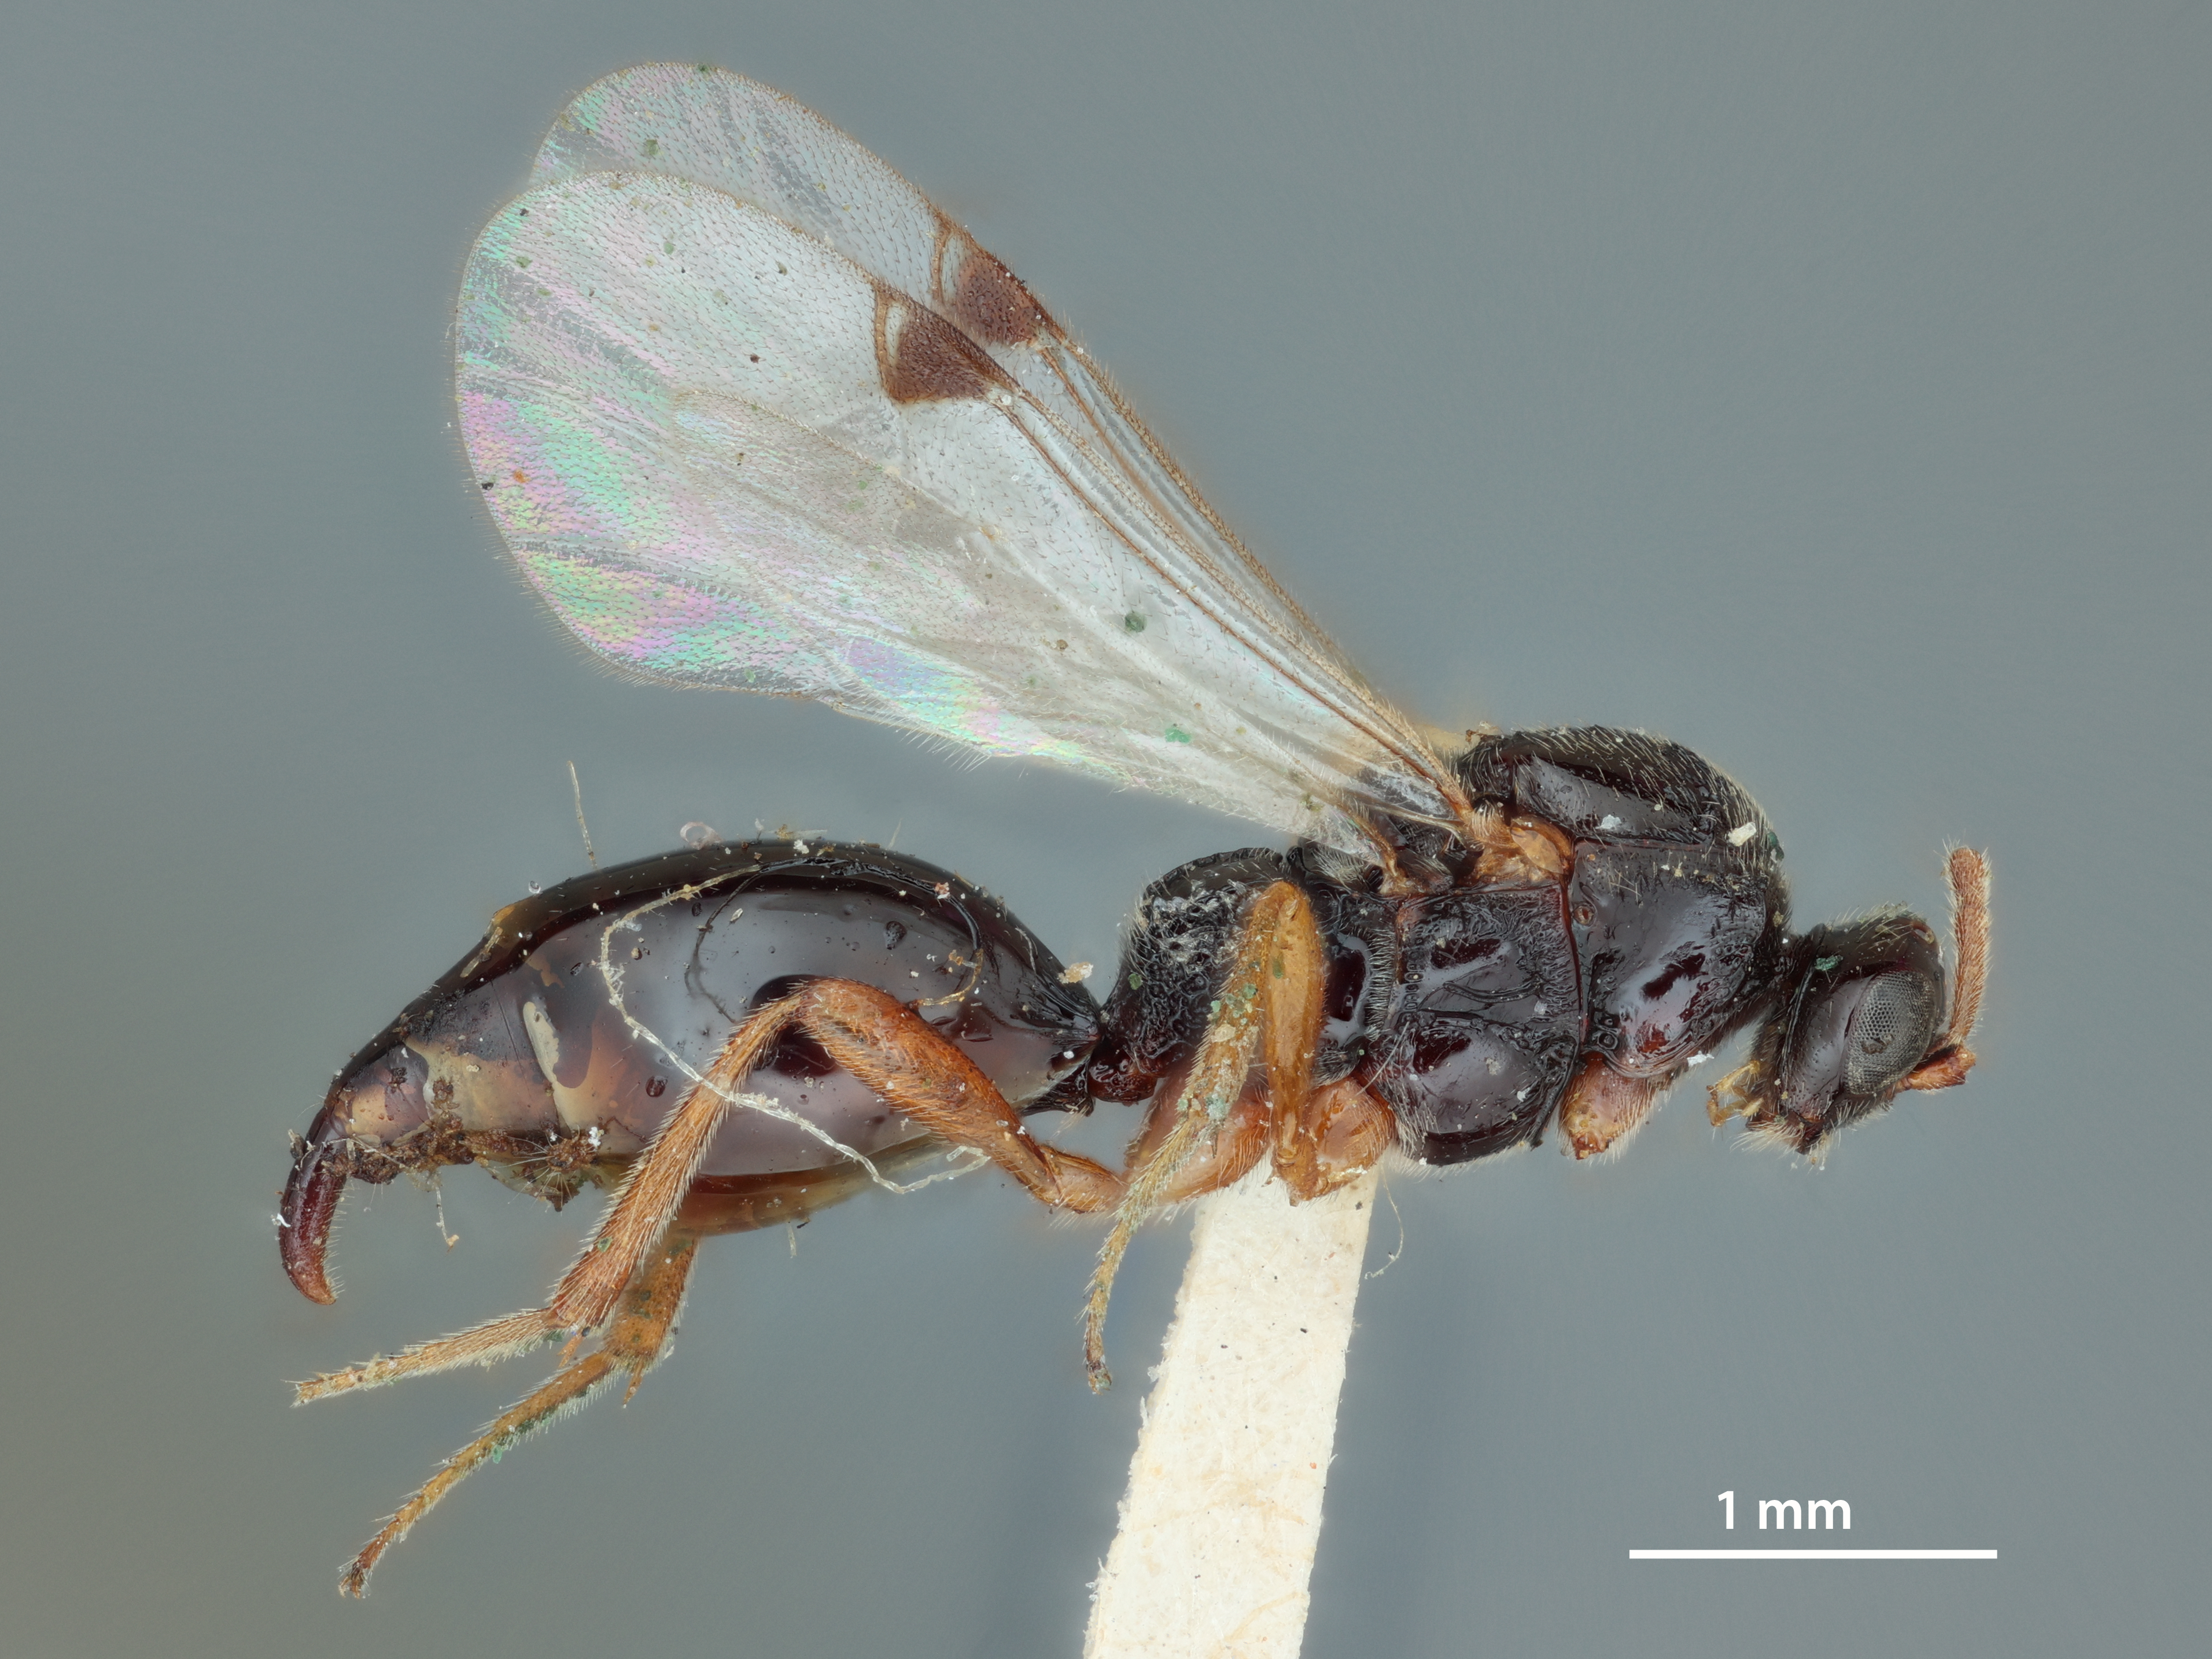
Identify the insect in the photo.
Proctotrypes belfragei
